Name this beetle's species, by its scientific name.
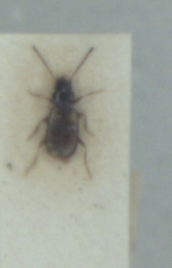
Tachys scutellaris
